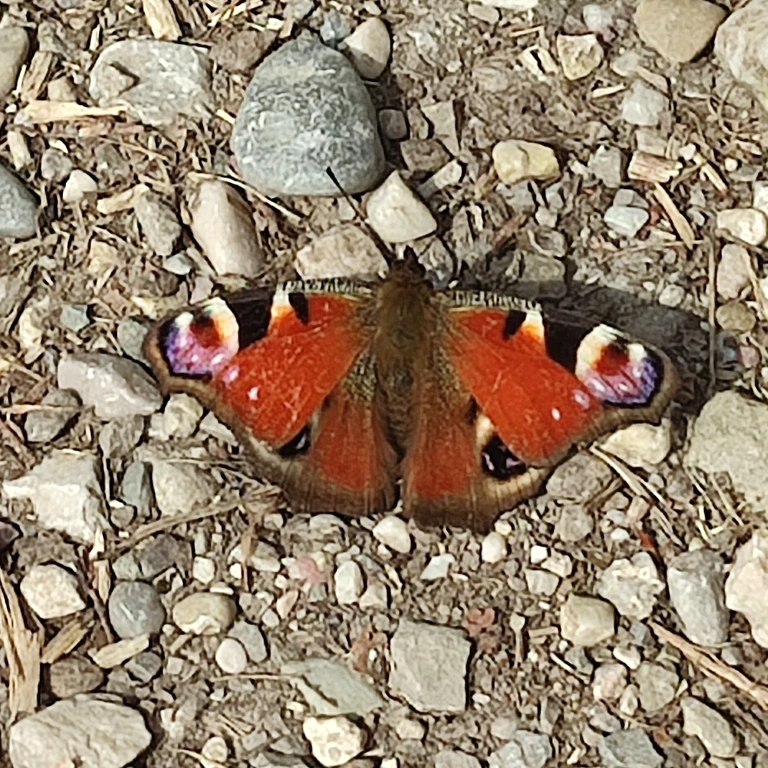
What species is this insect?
Aglais io
